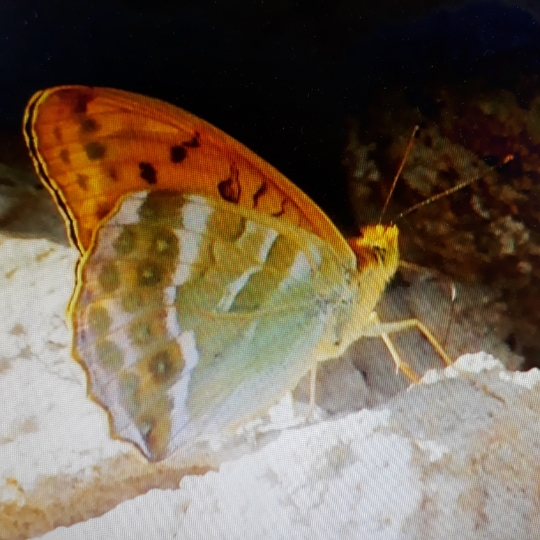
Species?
Argynnis paphia
